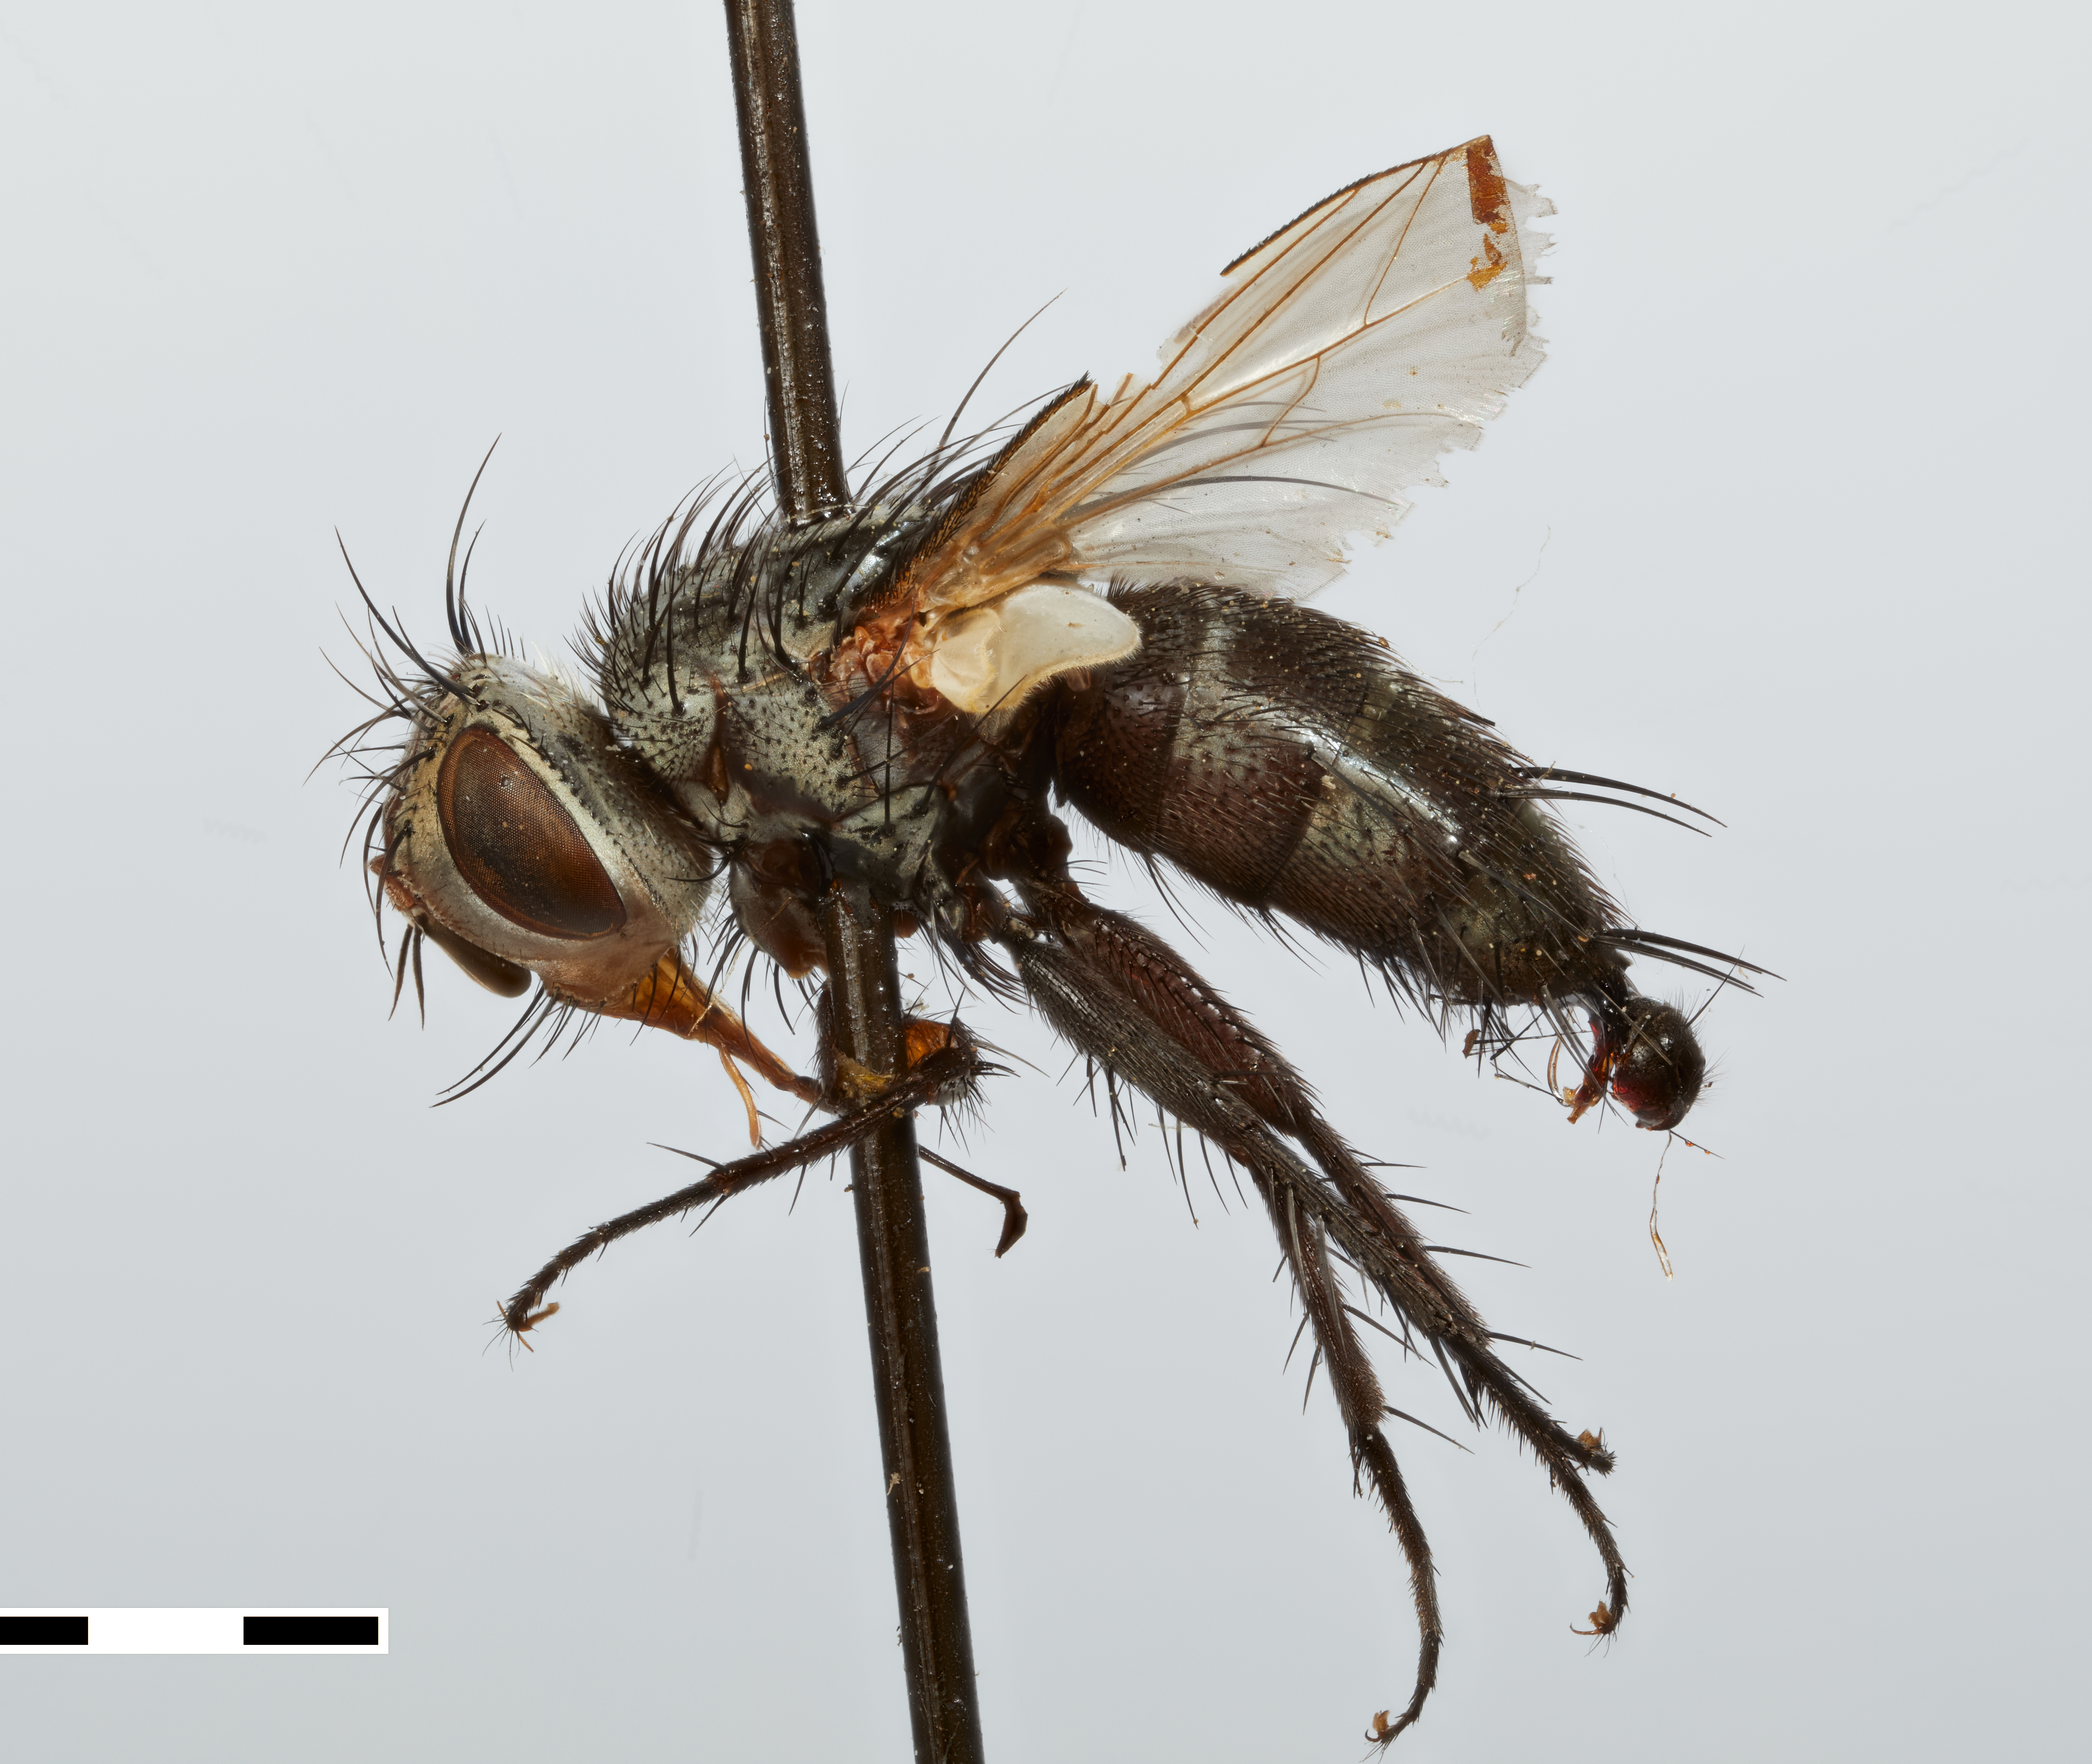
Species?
Plagiomima cognata
